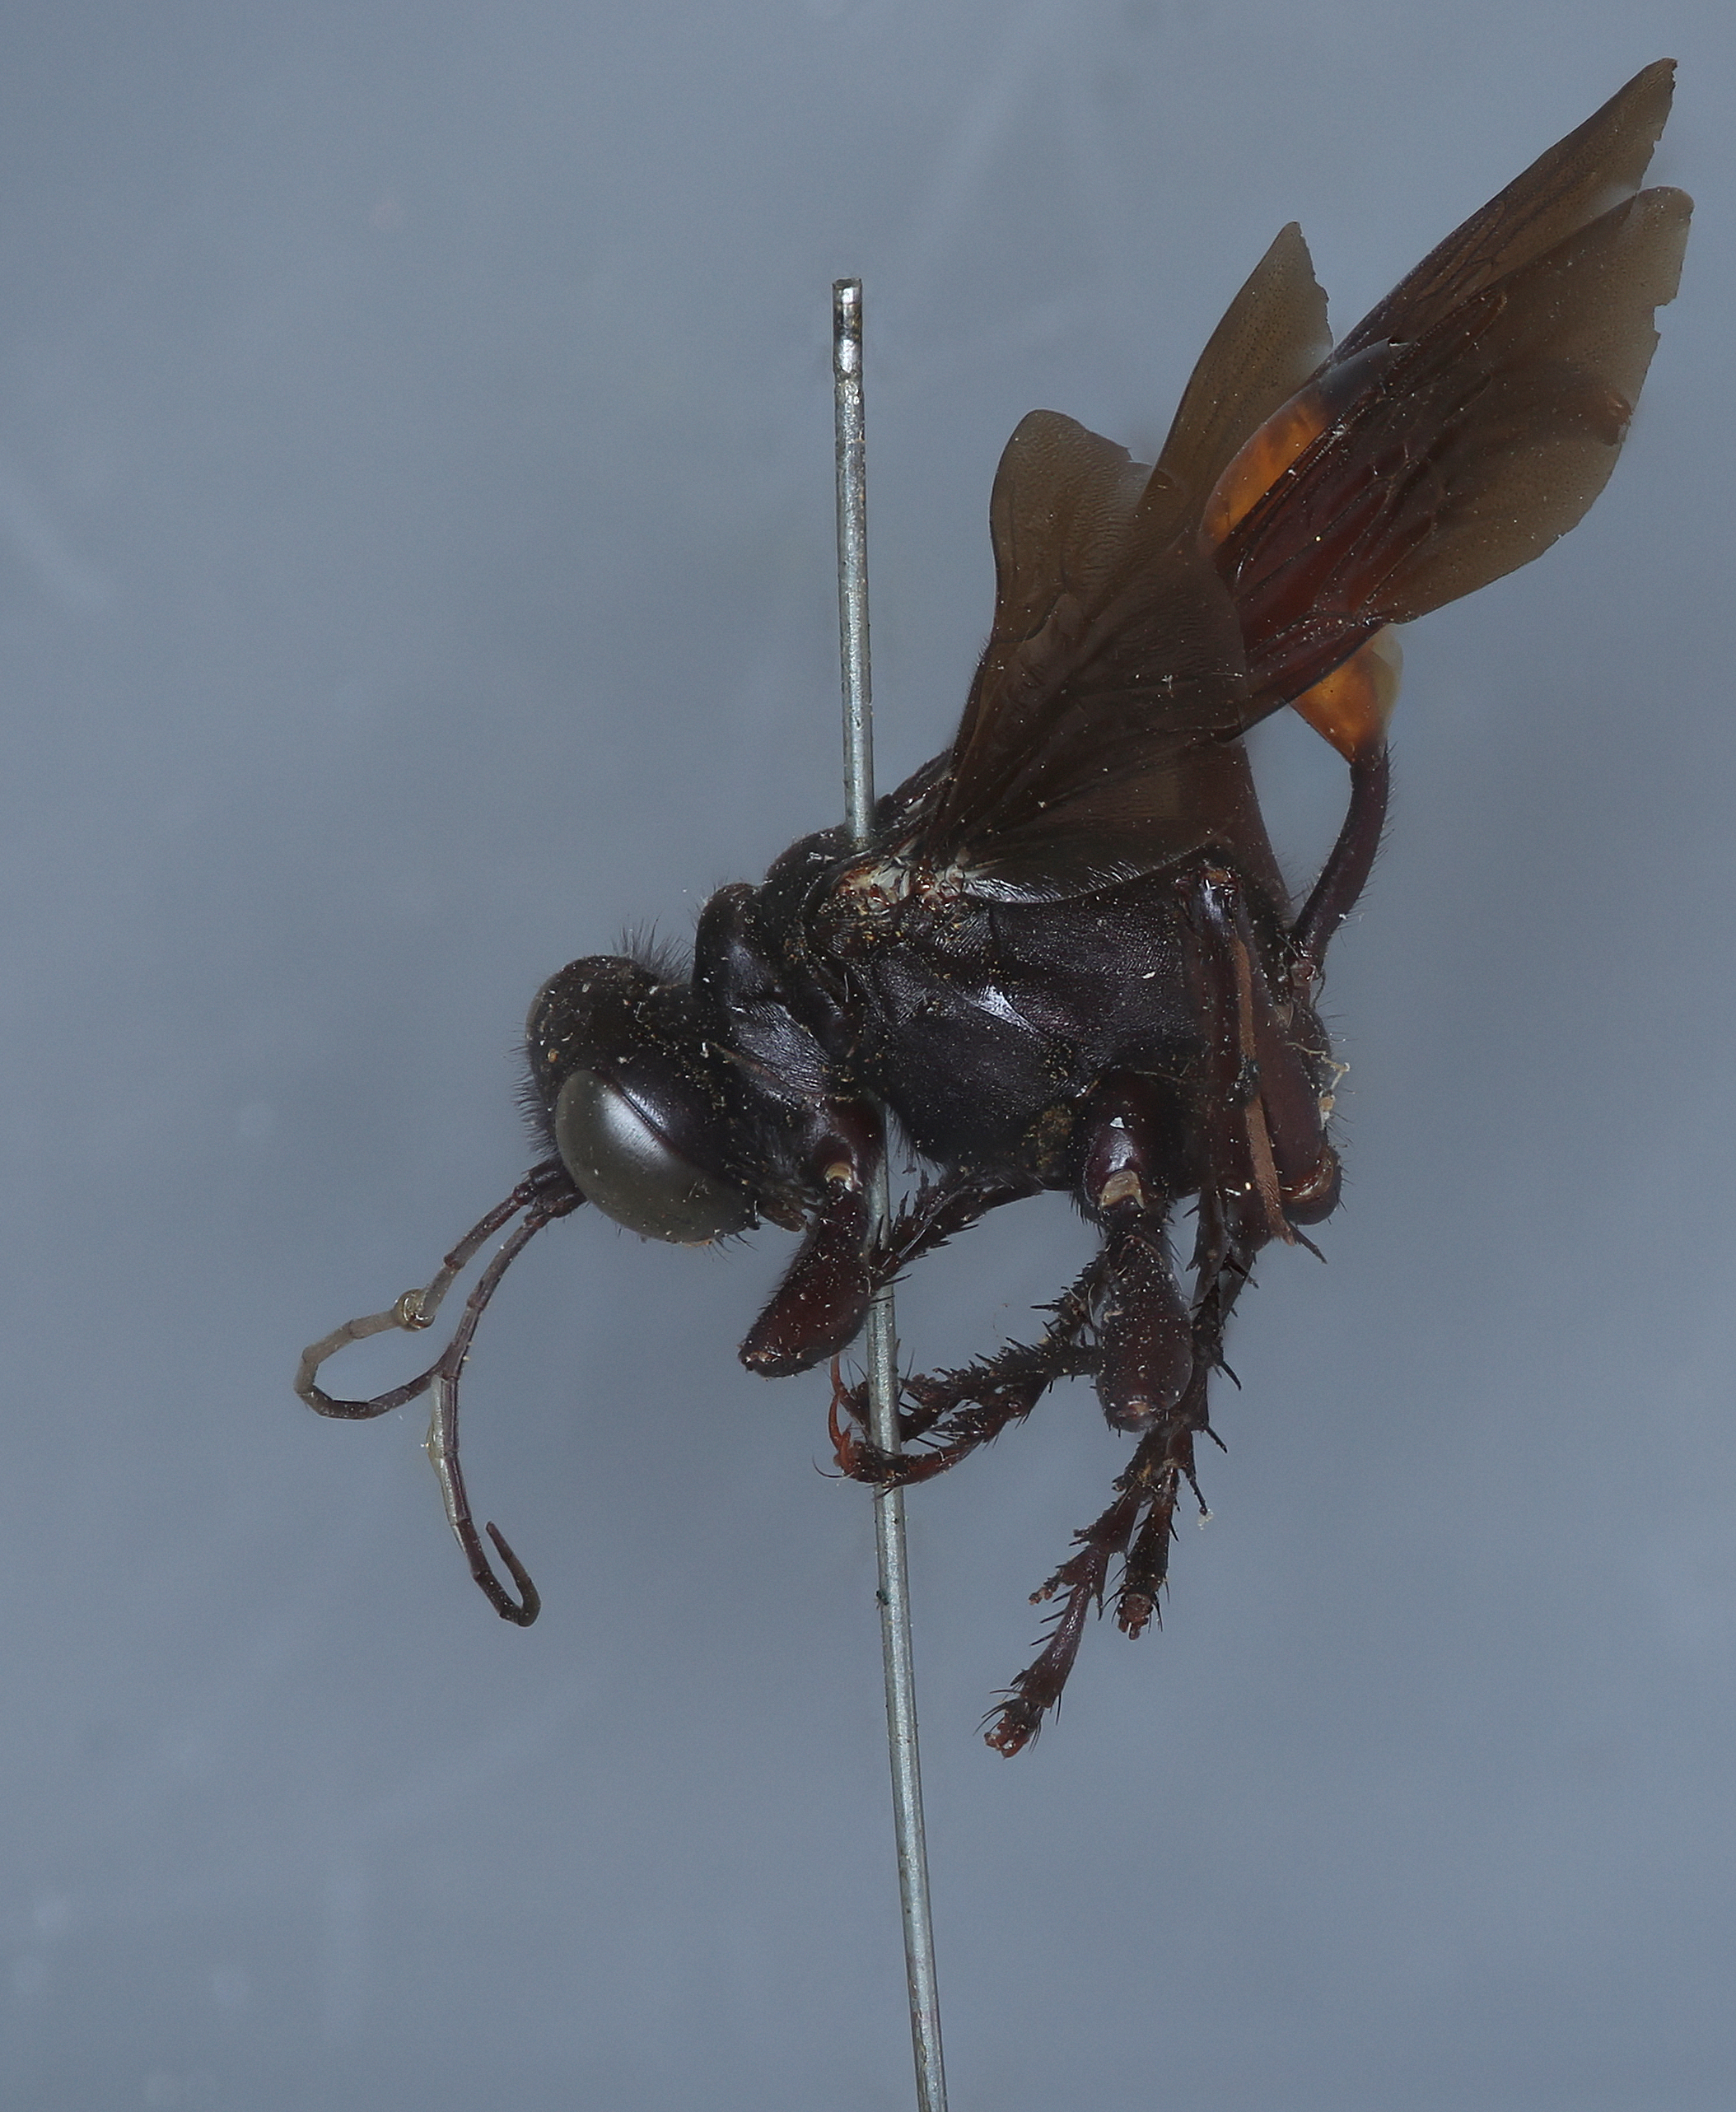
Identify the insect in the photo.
Sphex abdominalis
